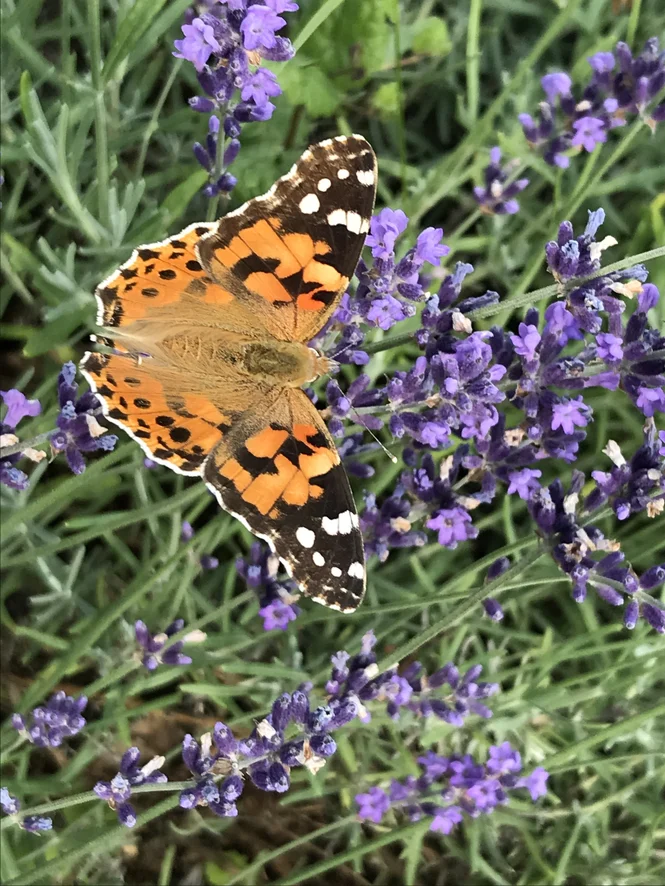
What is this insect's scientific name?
Vanessa cardui
